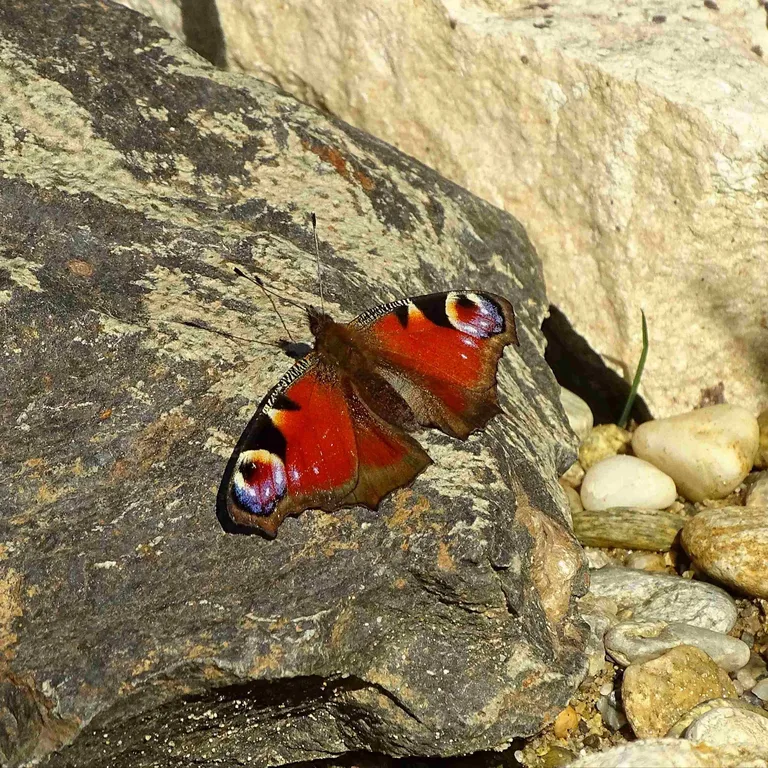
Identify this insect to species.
Aglais io
